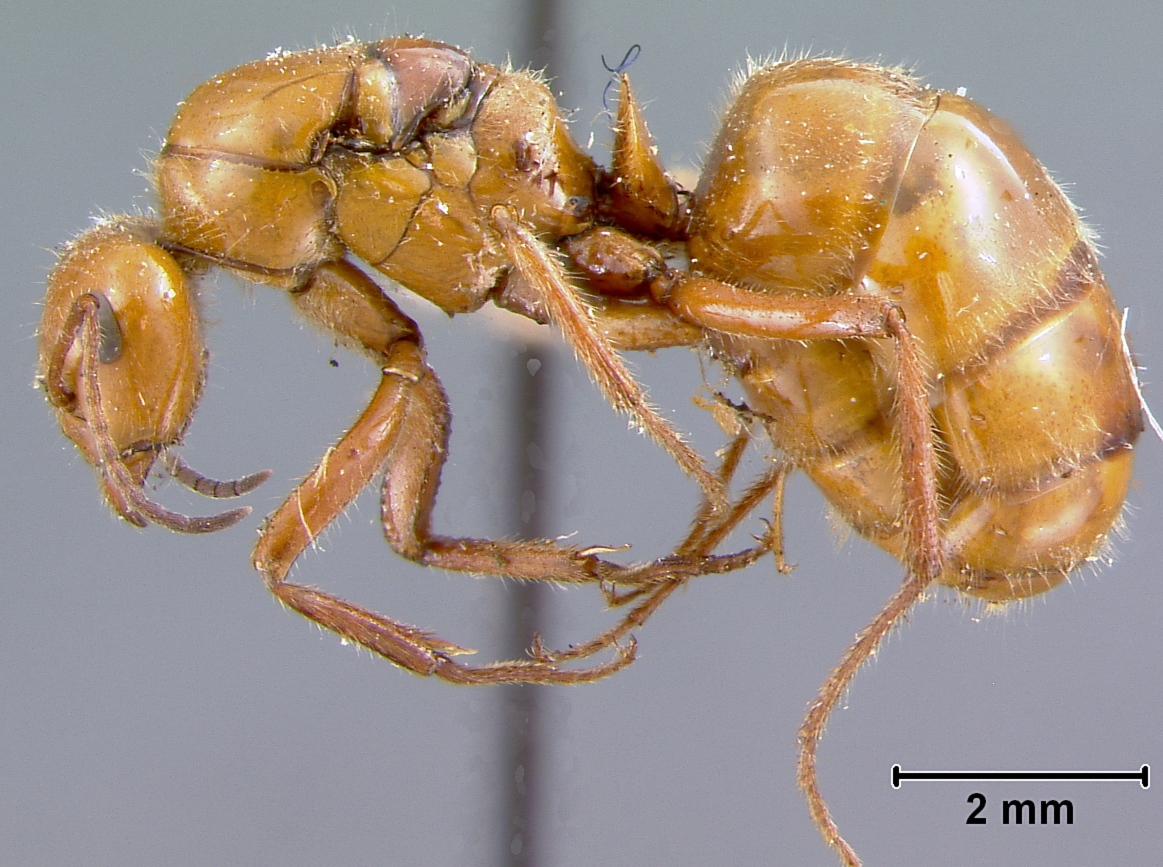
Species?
Formica oreas
